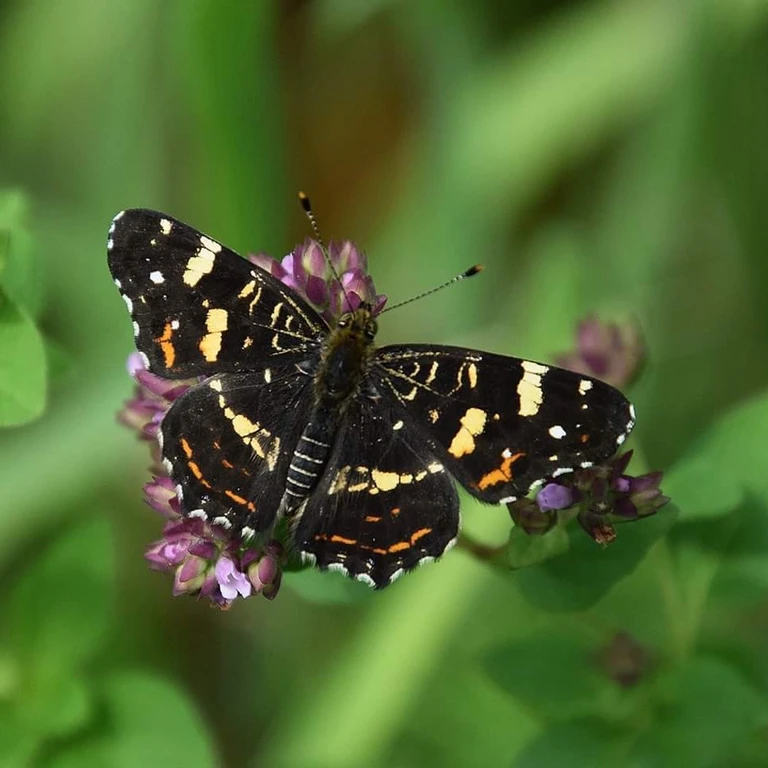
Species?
Araschnia levana
